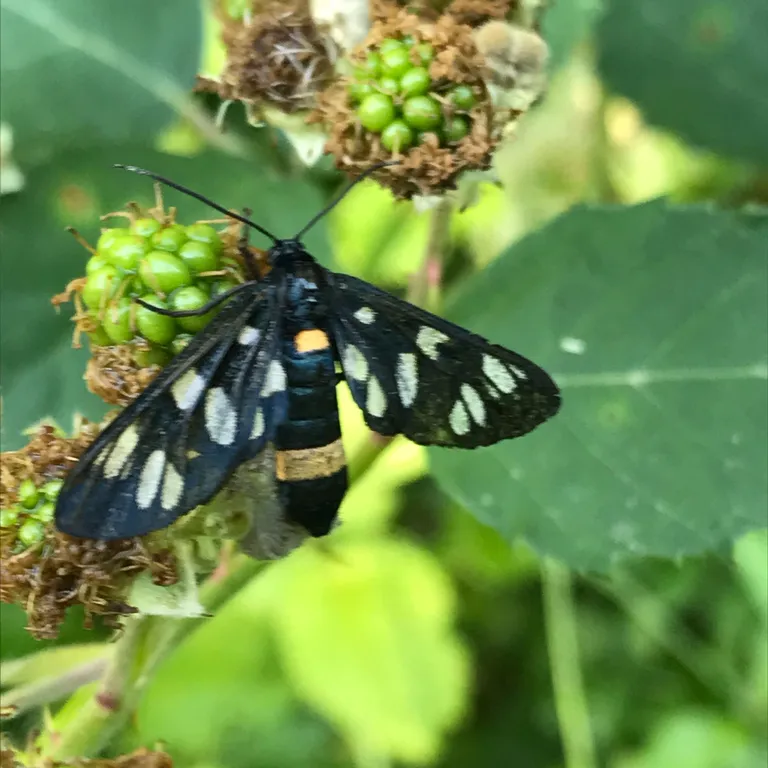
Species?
Amata phegea
